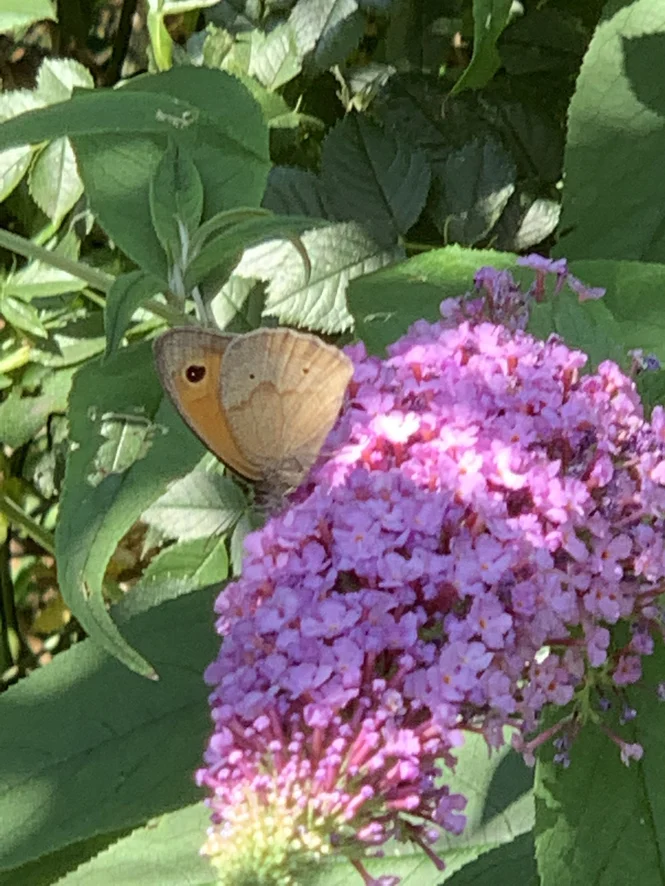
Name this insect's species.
Maniola jurtina
